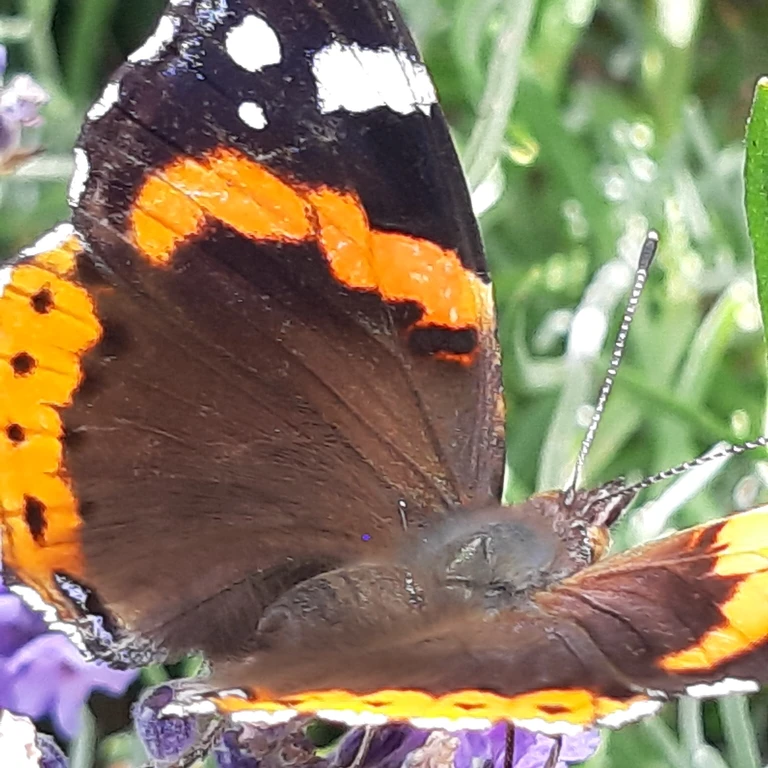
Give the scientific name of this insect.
Vanessa atalanta
